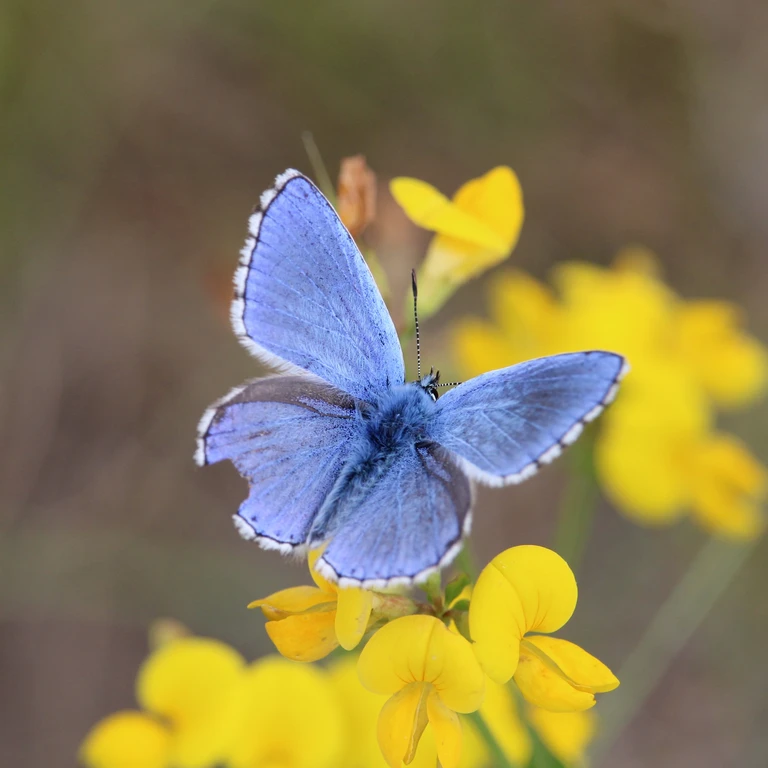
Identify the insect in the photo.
Lysandra bellargus
